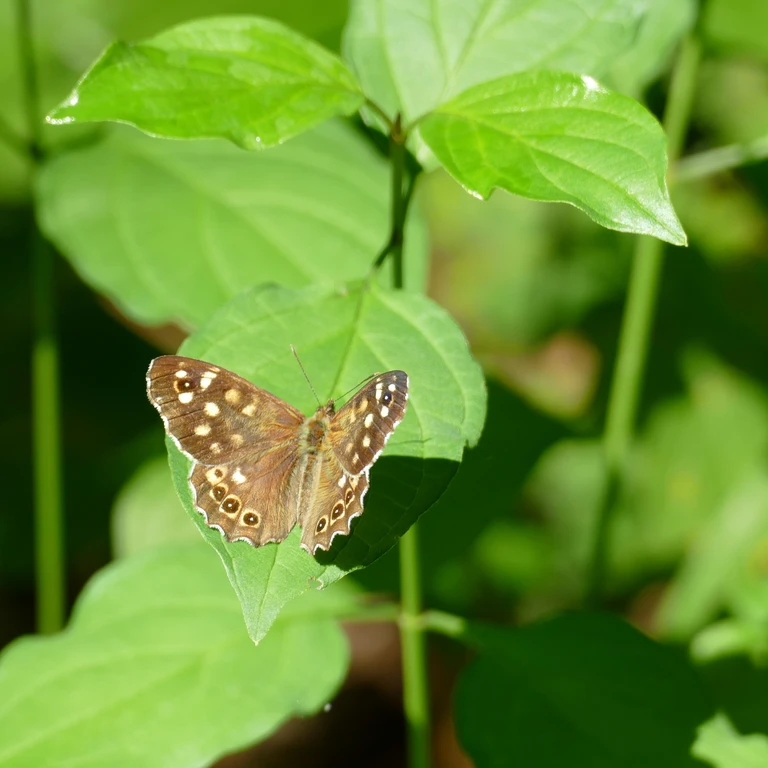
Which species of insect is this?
Pararge aegeria
